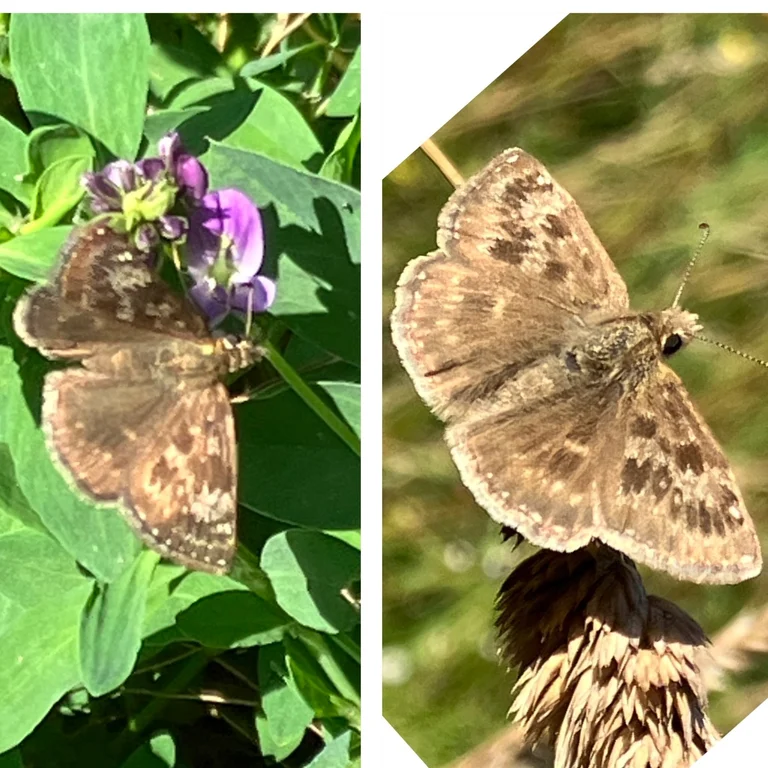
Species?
Erynnis tages
